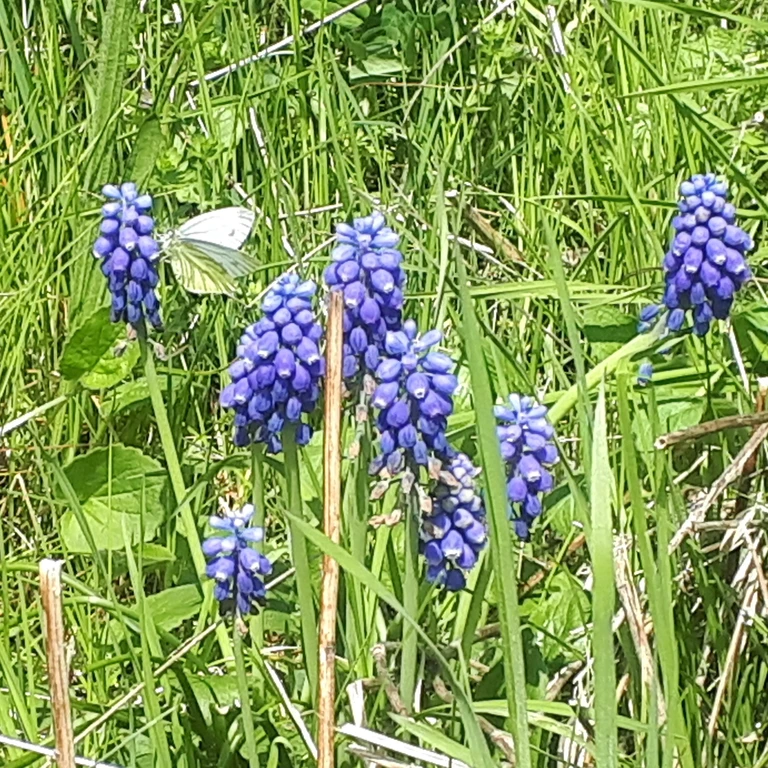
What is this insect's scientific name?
Pieris napi
